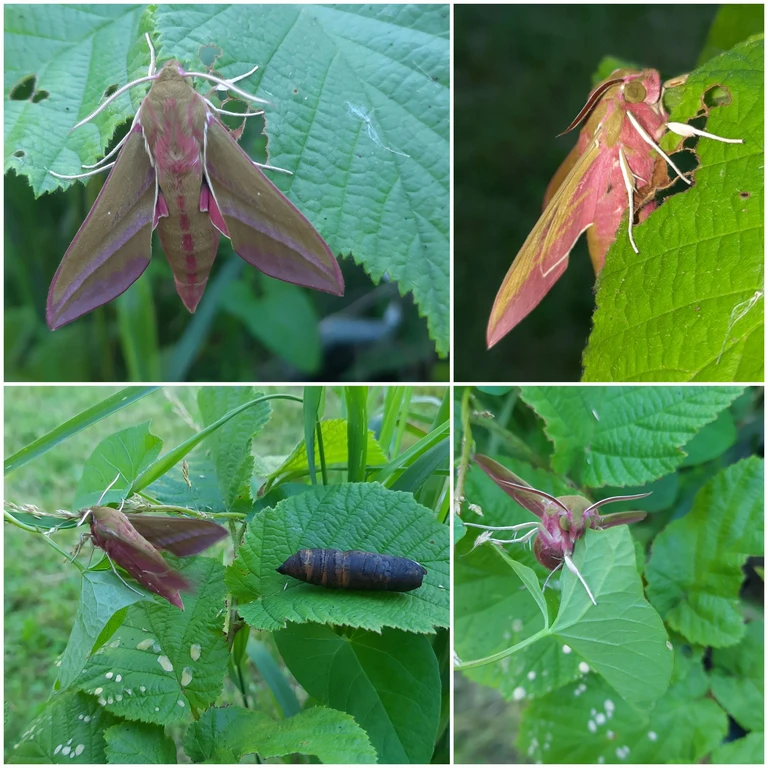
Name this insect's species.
Deilephila elpenor
